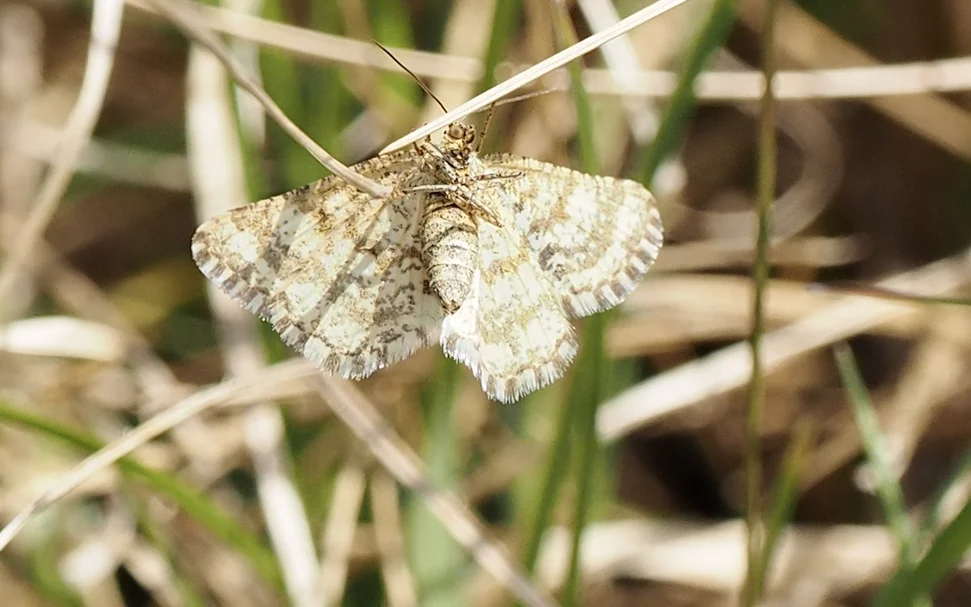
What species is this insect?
Ematurga atomaria
